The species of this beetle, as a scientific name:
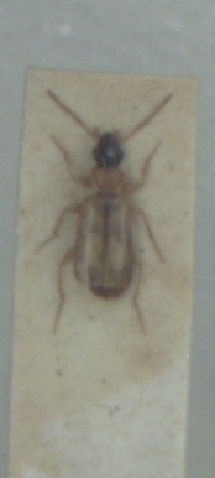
Philorhizus melanocephalus
